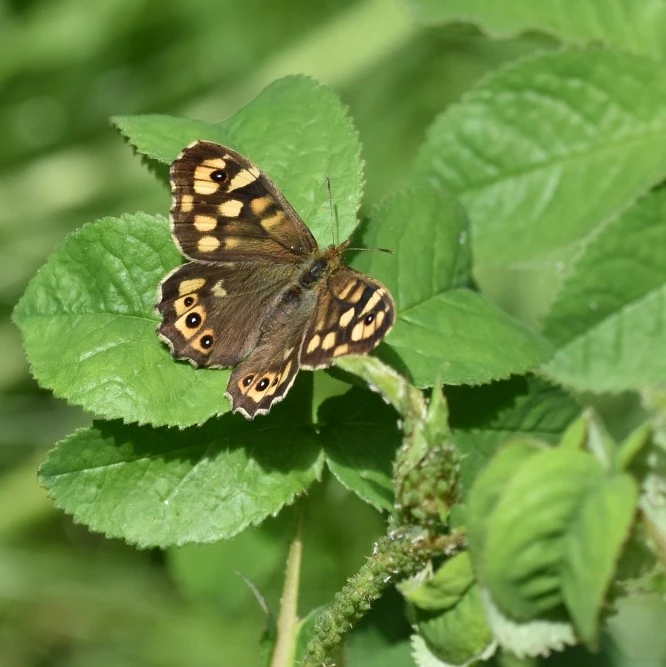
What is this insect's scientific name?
Pararge aegeria
